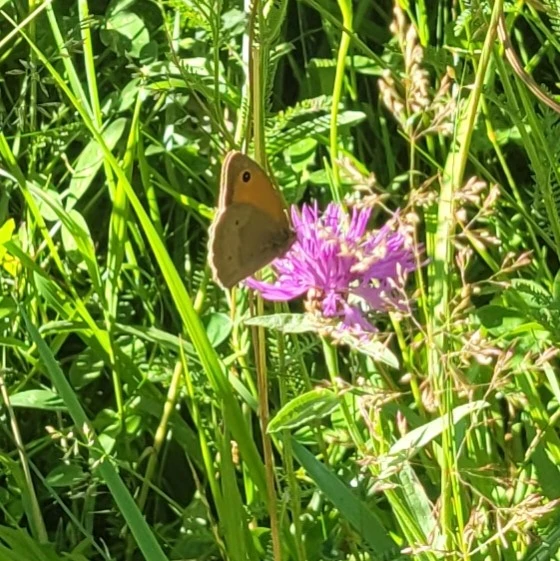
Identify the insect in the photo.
Maniola jurtina
